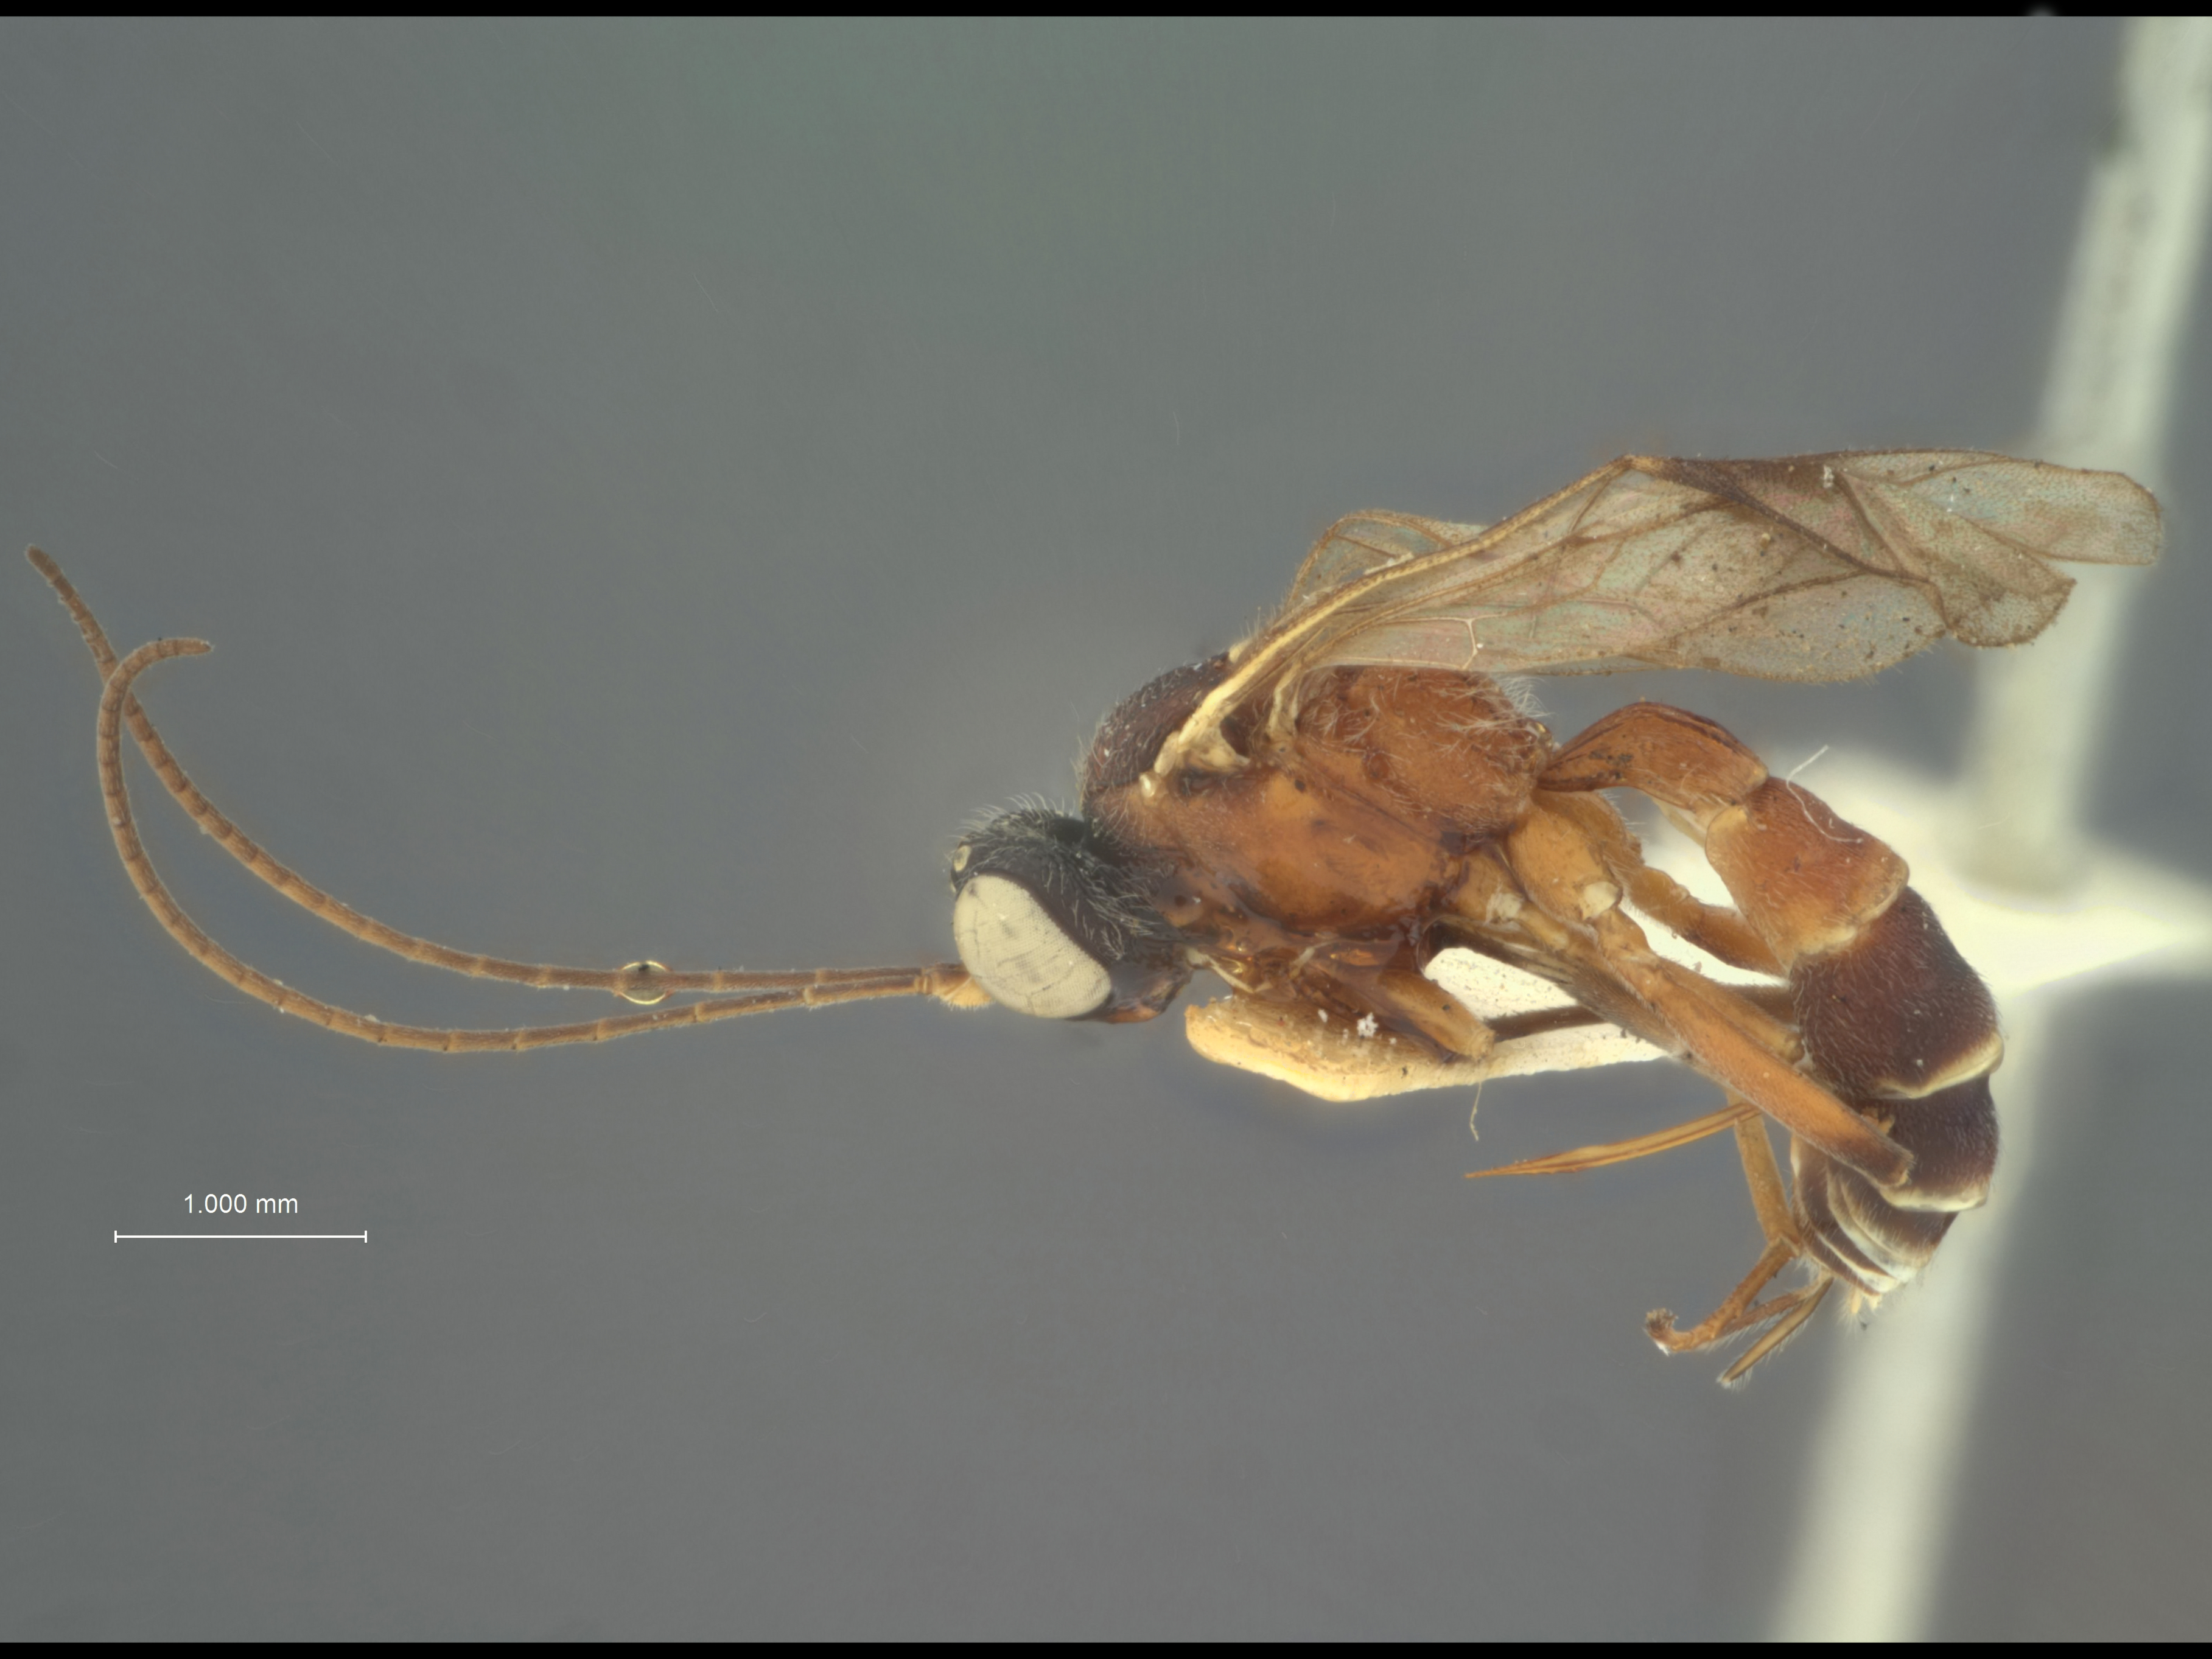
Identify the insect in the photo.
Astomaspis metathoracica
